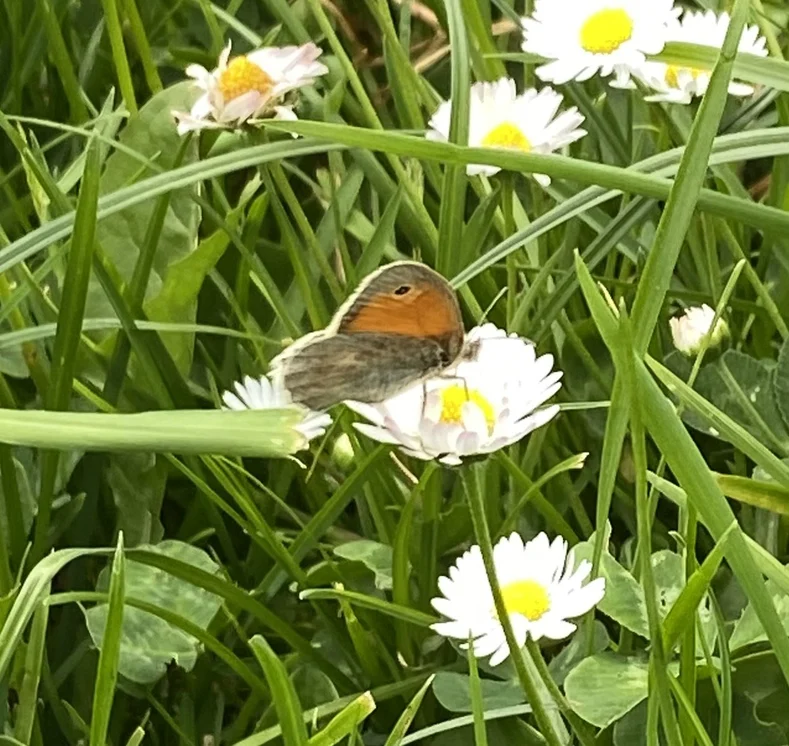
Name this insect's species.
Coenonympha pamphilus
